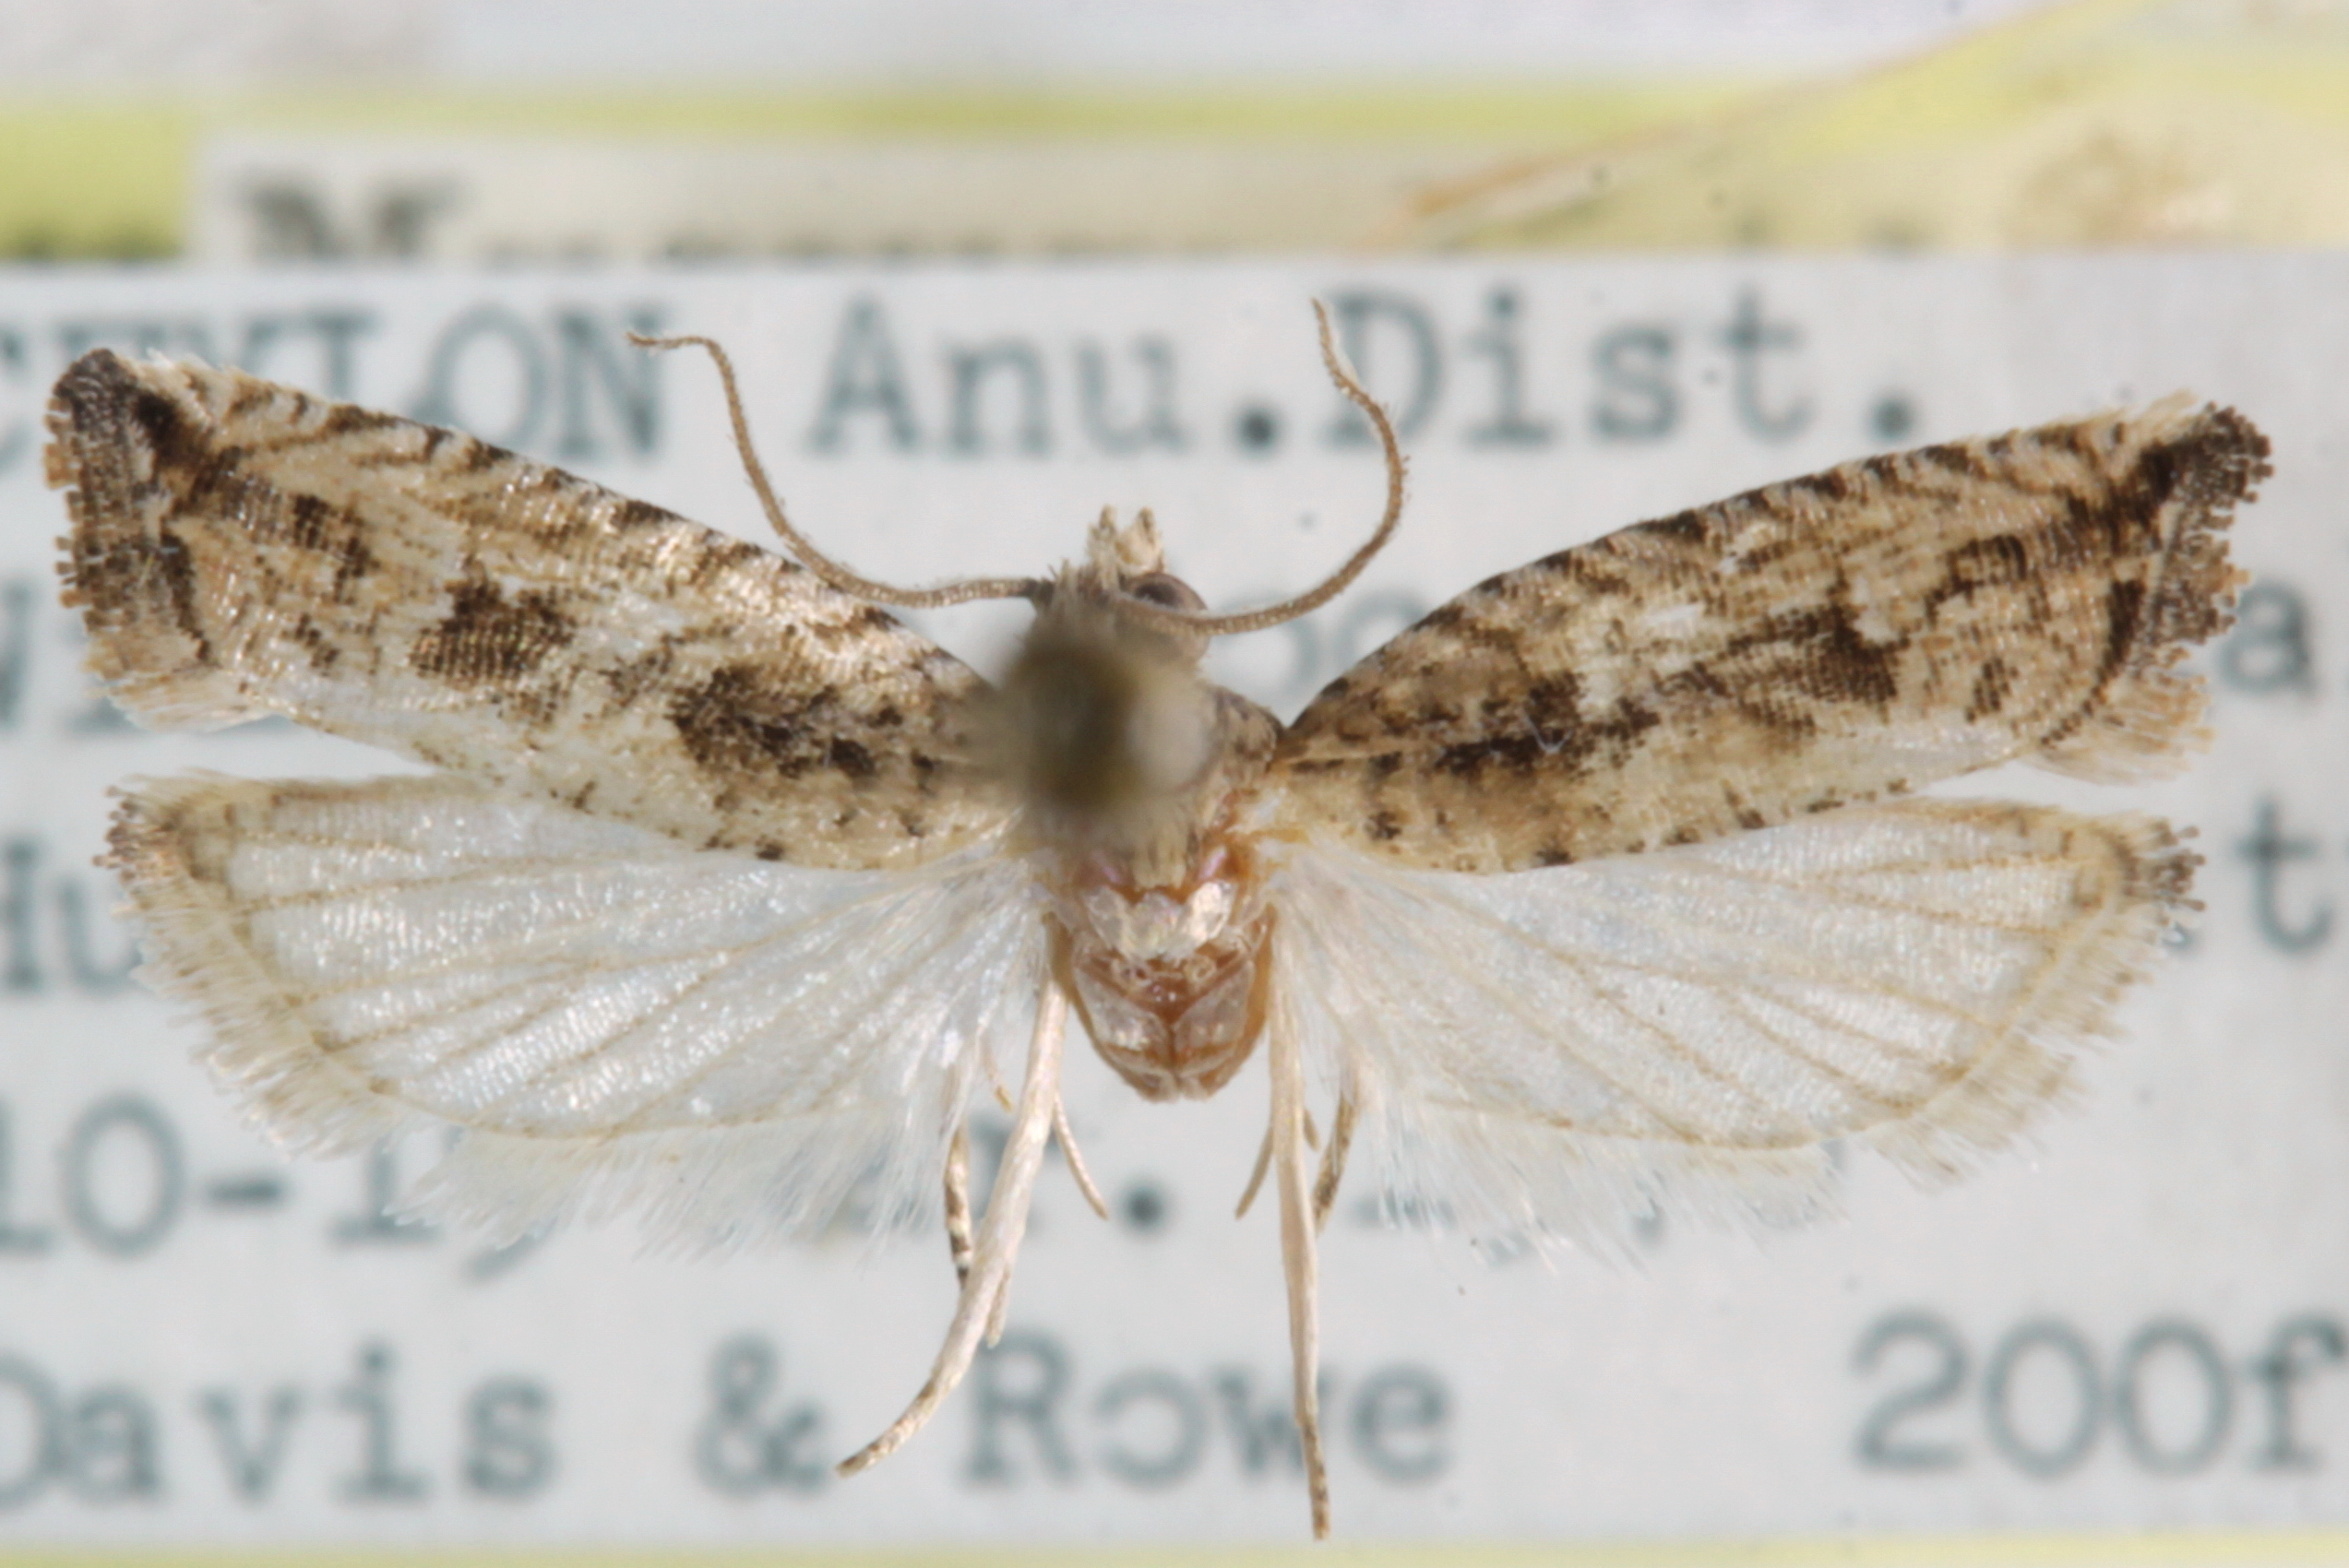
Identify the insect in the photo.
Bactra chariessa
